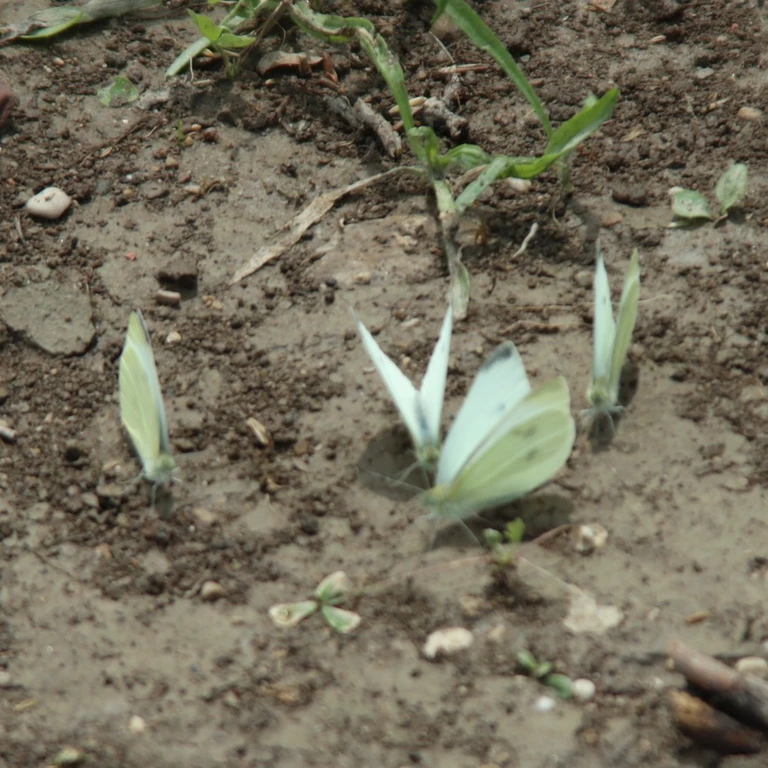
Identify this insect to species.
Pieris rapae
